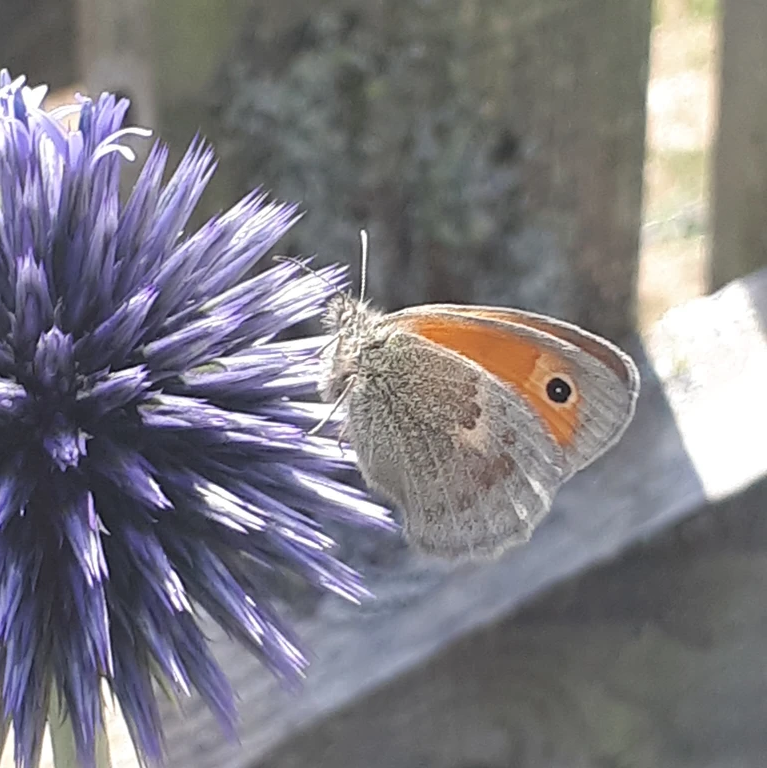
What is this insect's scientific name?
Coenonympha pamphilus
